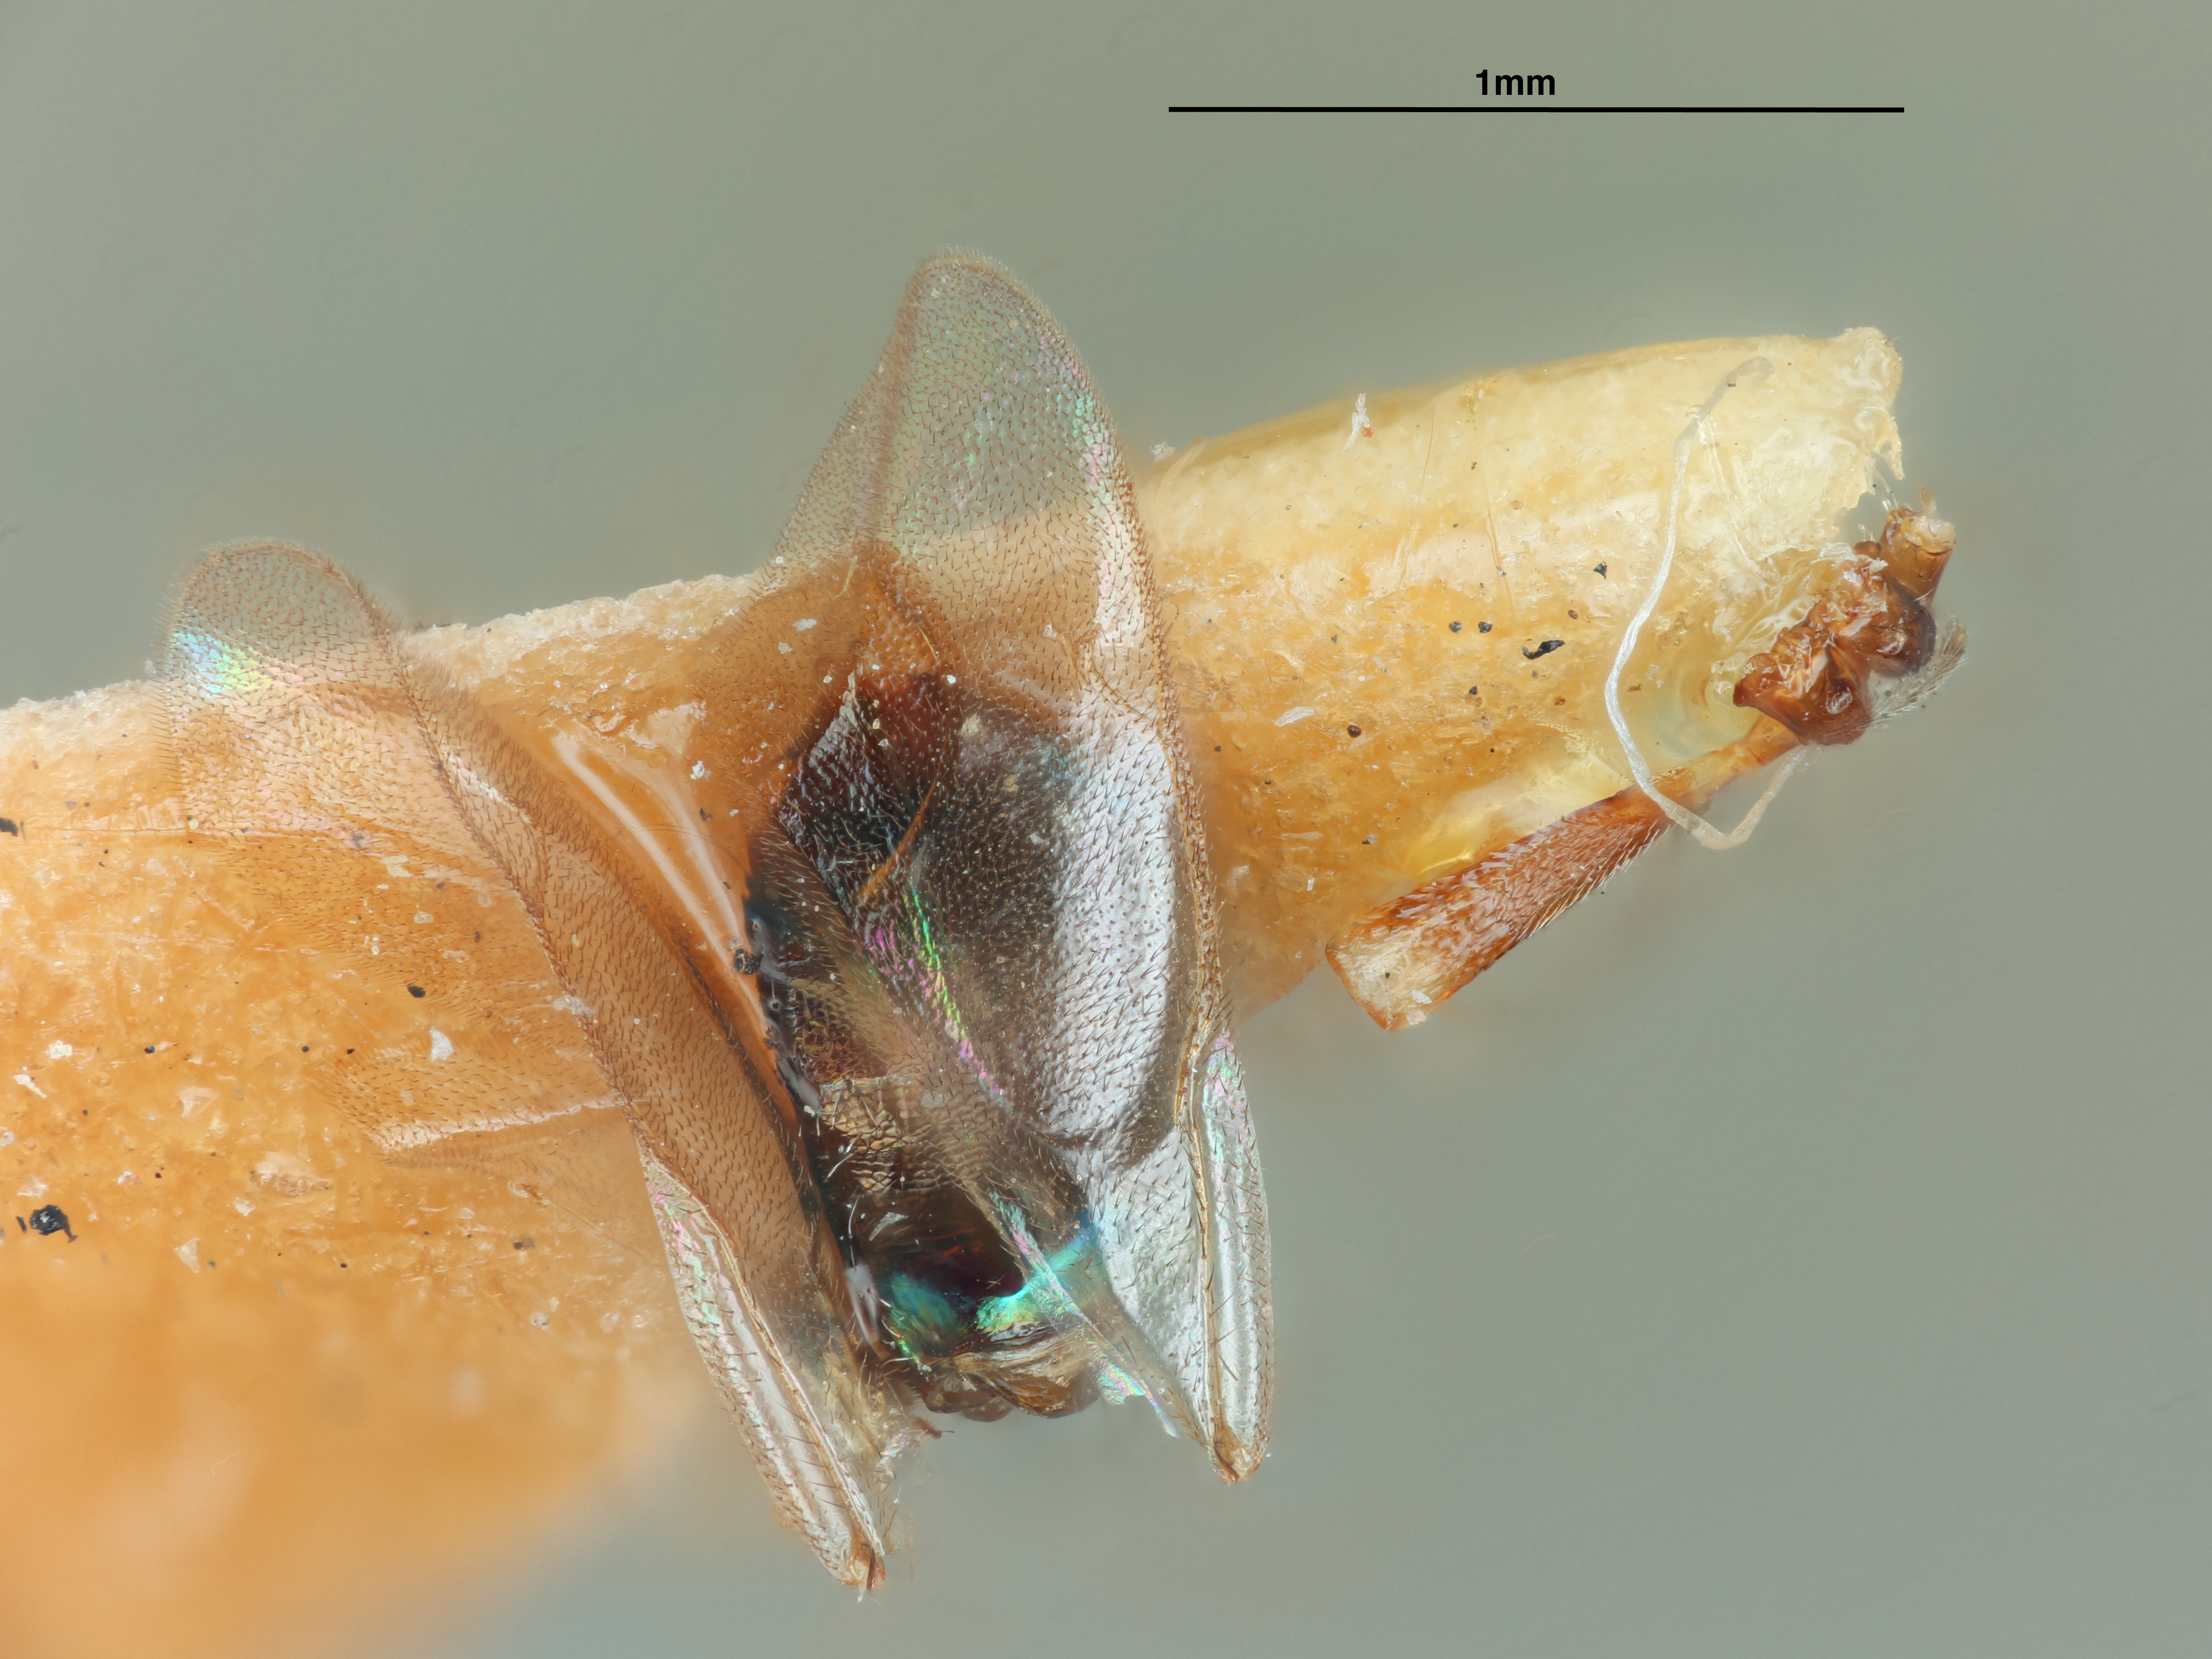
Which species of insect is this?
Eupelmus juglandis
